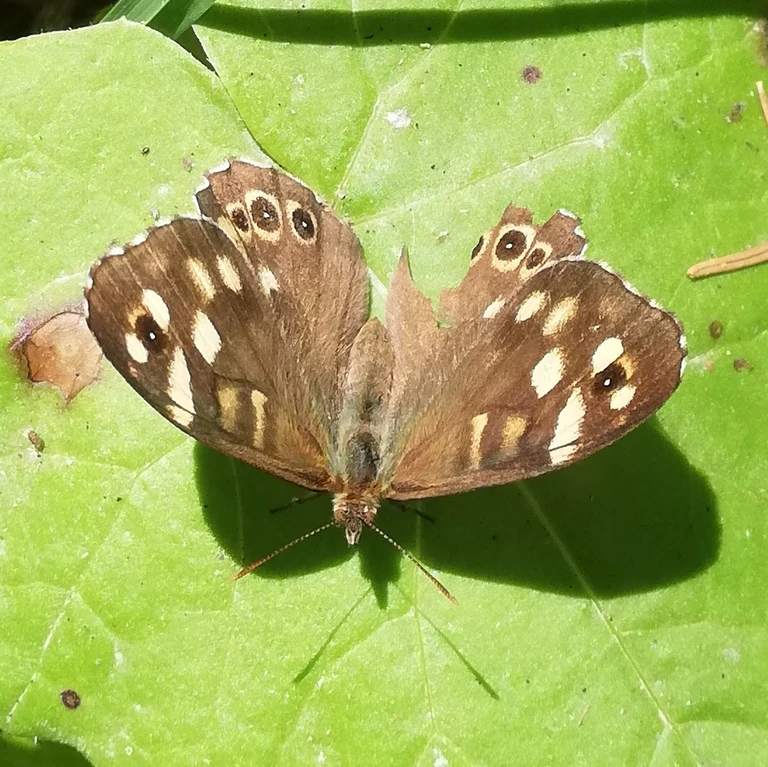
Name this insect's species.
Pararge aegeria
